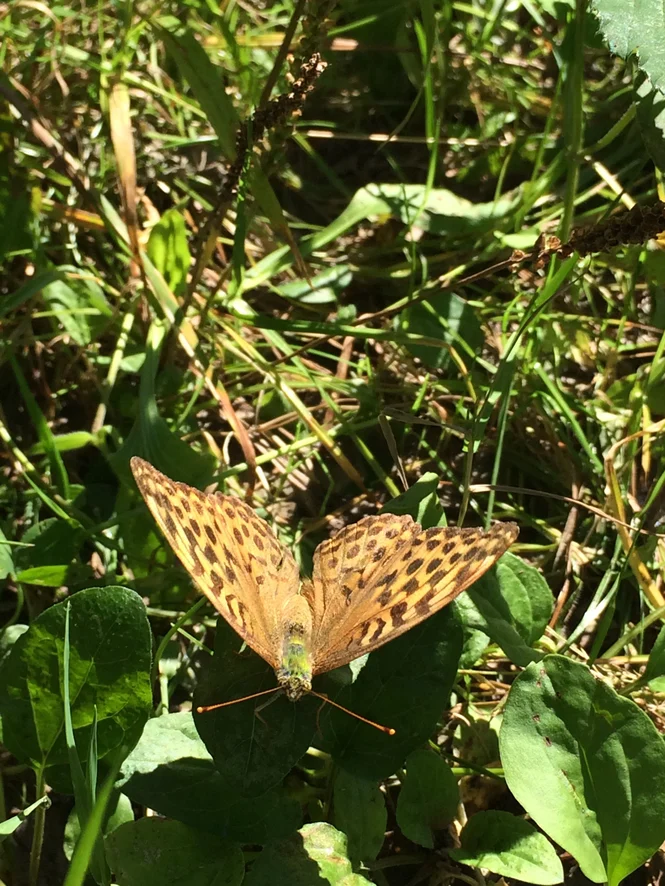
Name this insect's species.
Argynnis paphia
